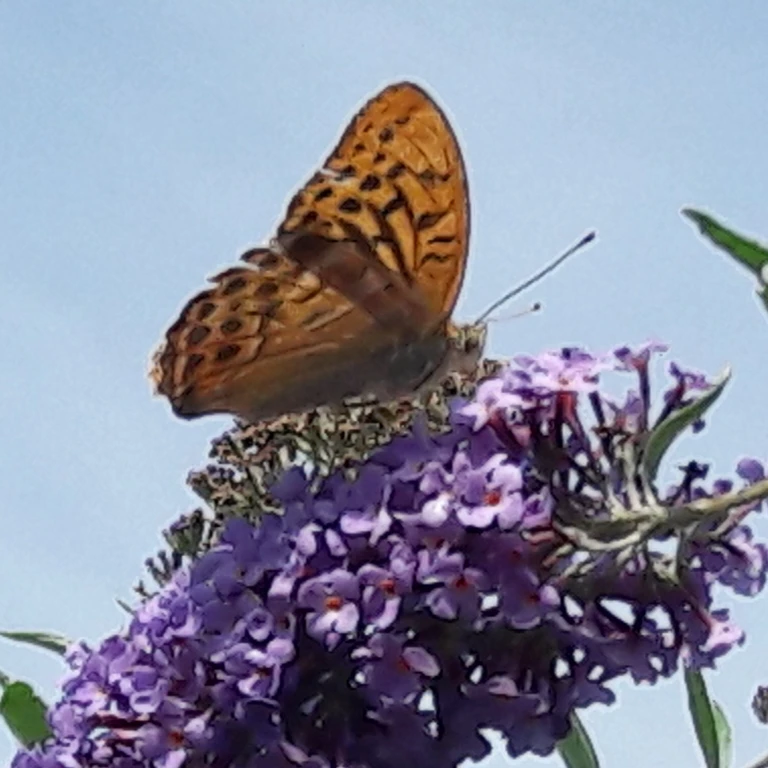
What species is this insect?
Argynnis paphia
